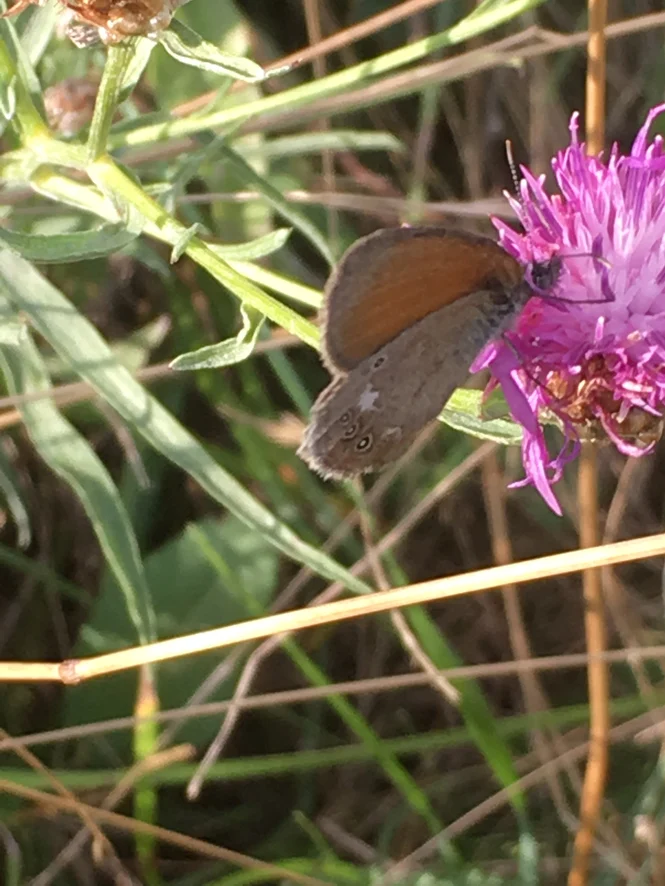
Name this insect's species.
Coenonympha glycerion (also Coenonympha iphis)
